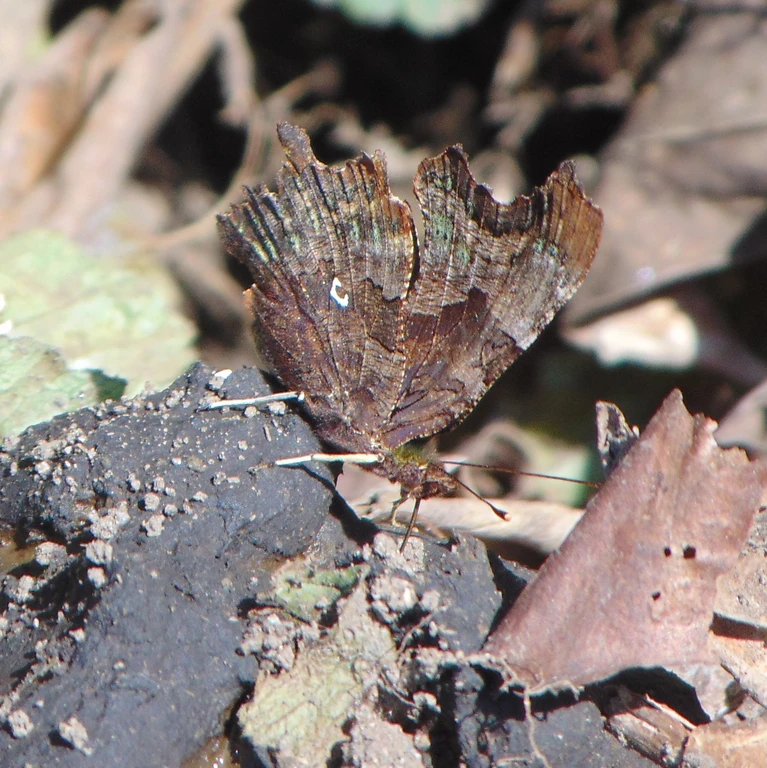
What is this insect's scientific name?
Polygonia c-album
